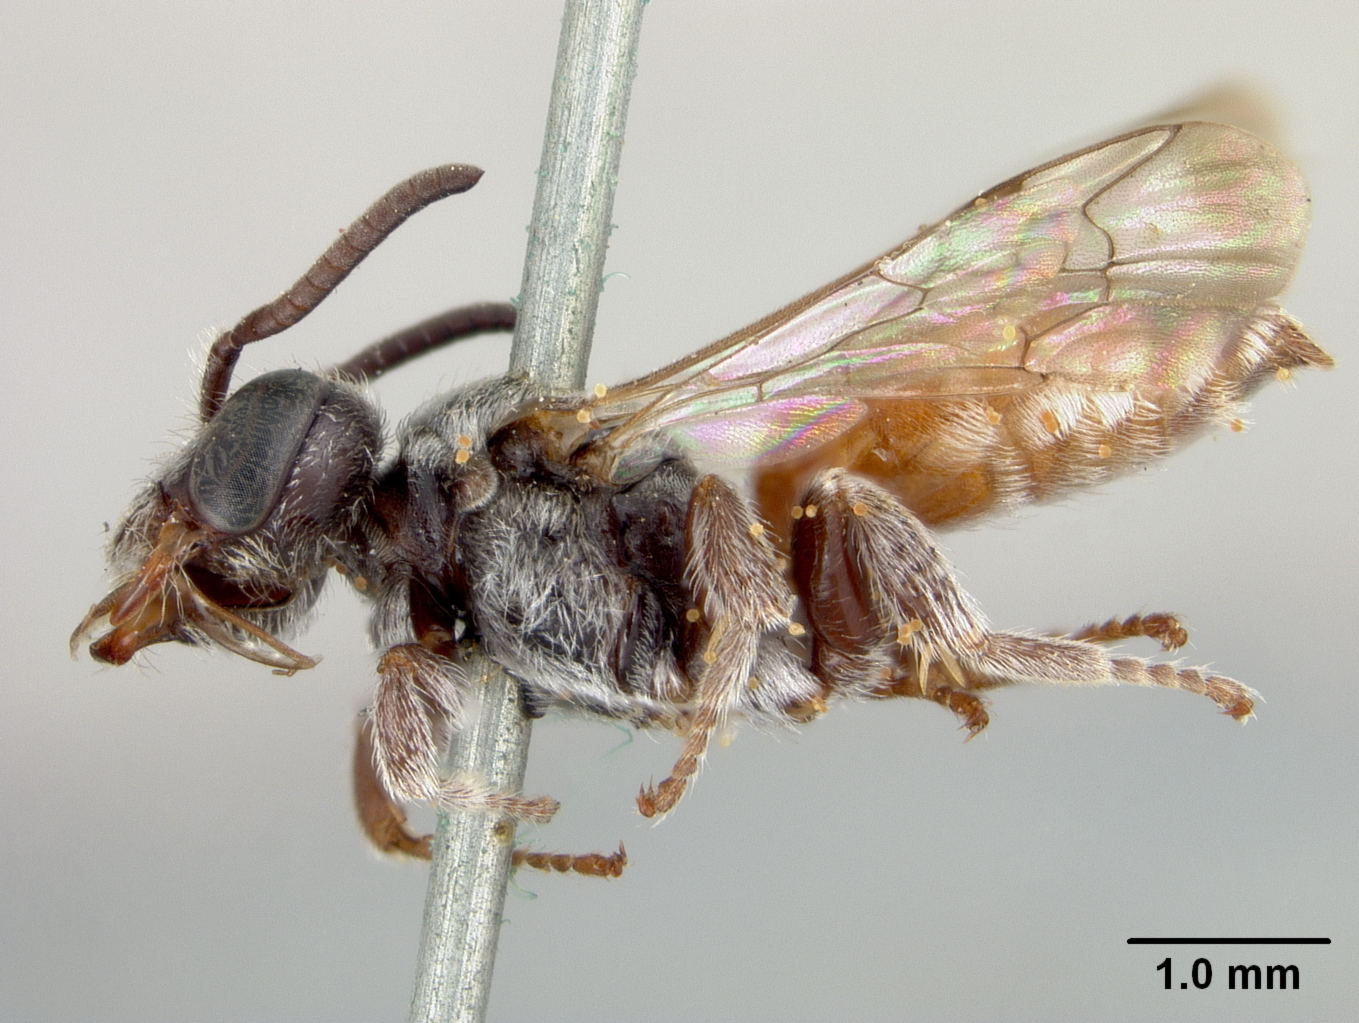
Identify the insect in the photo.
Nomada pernigra
